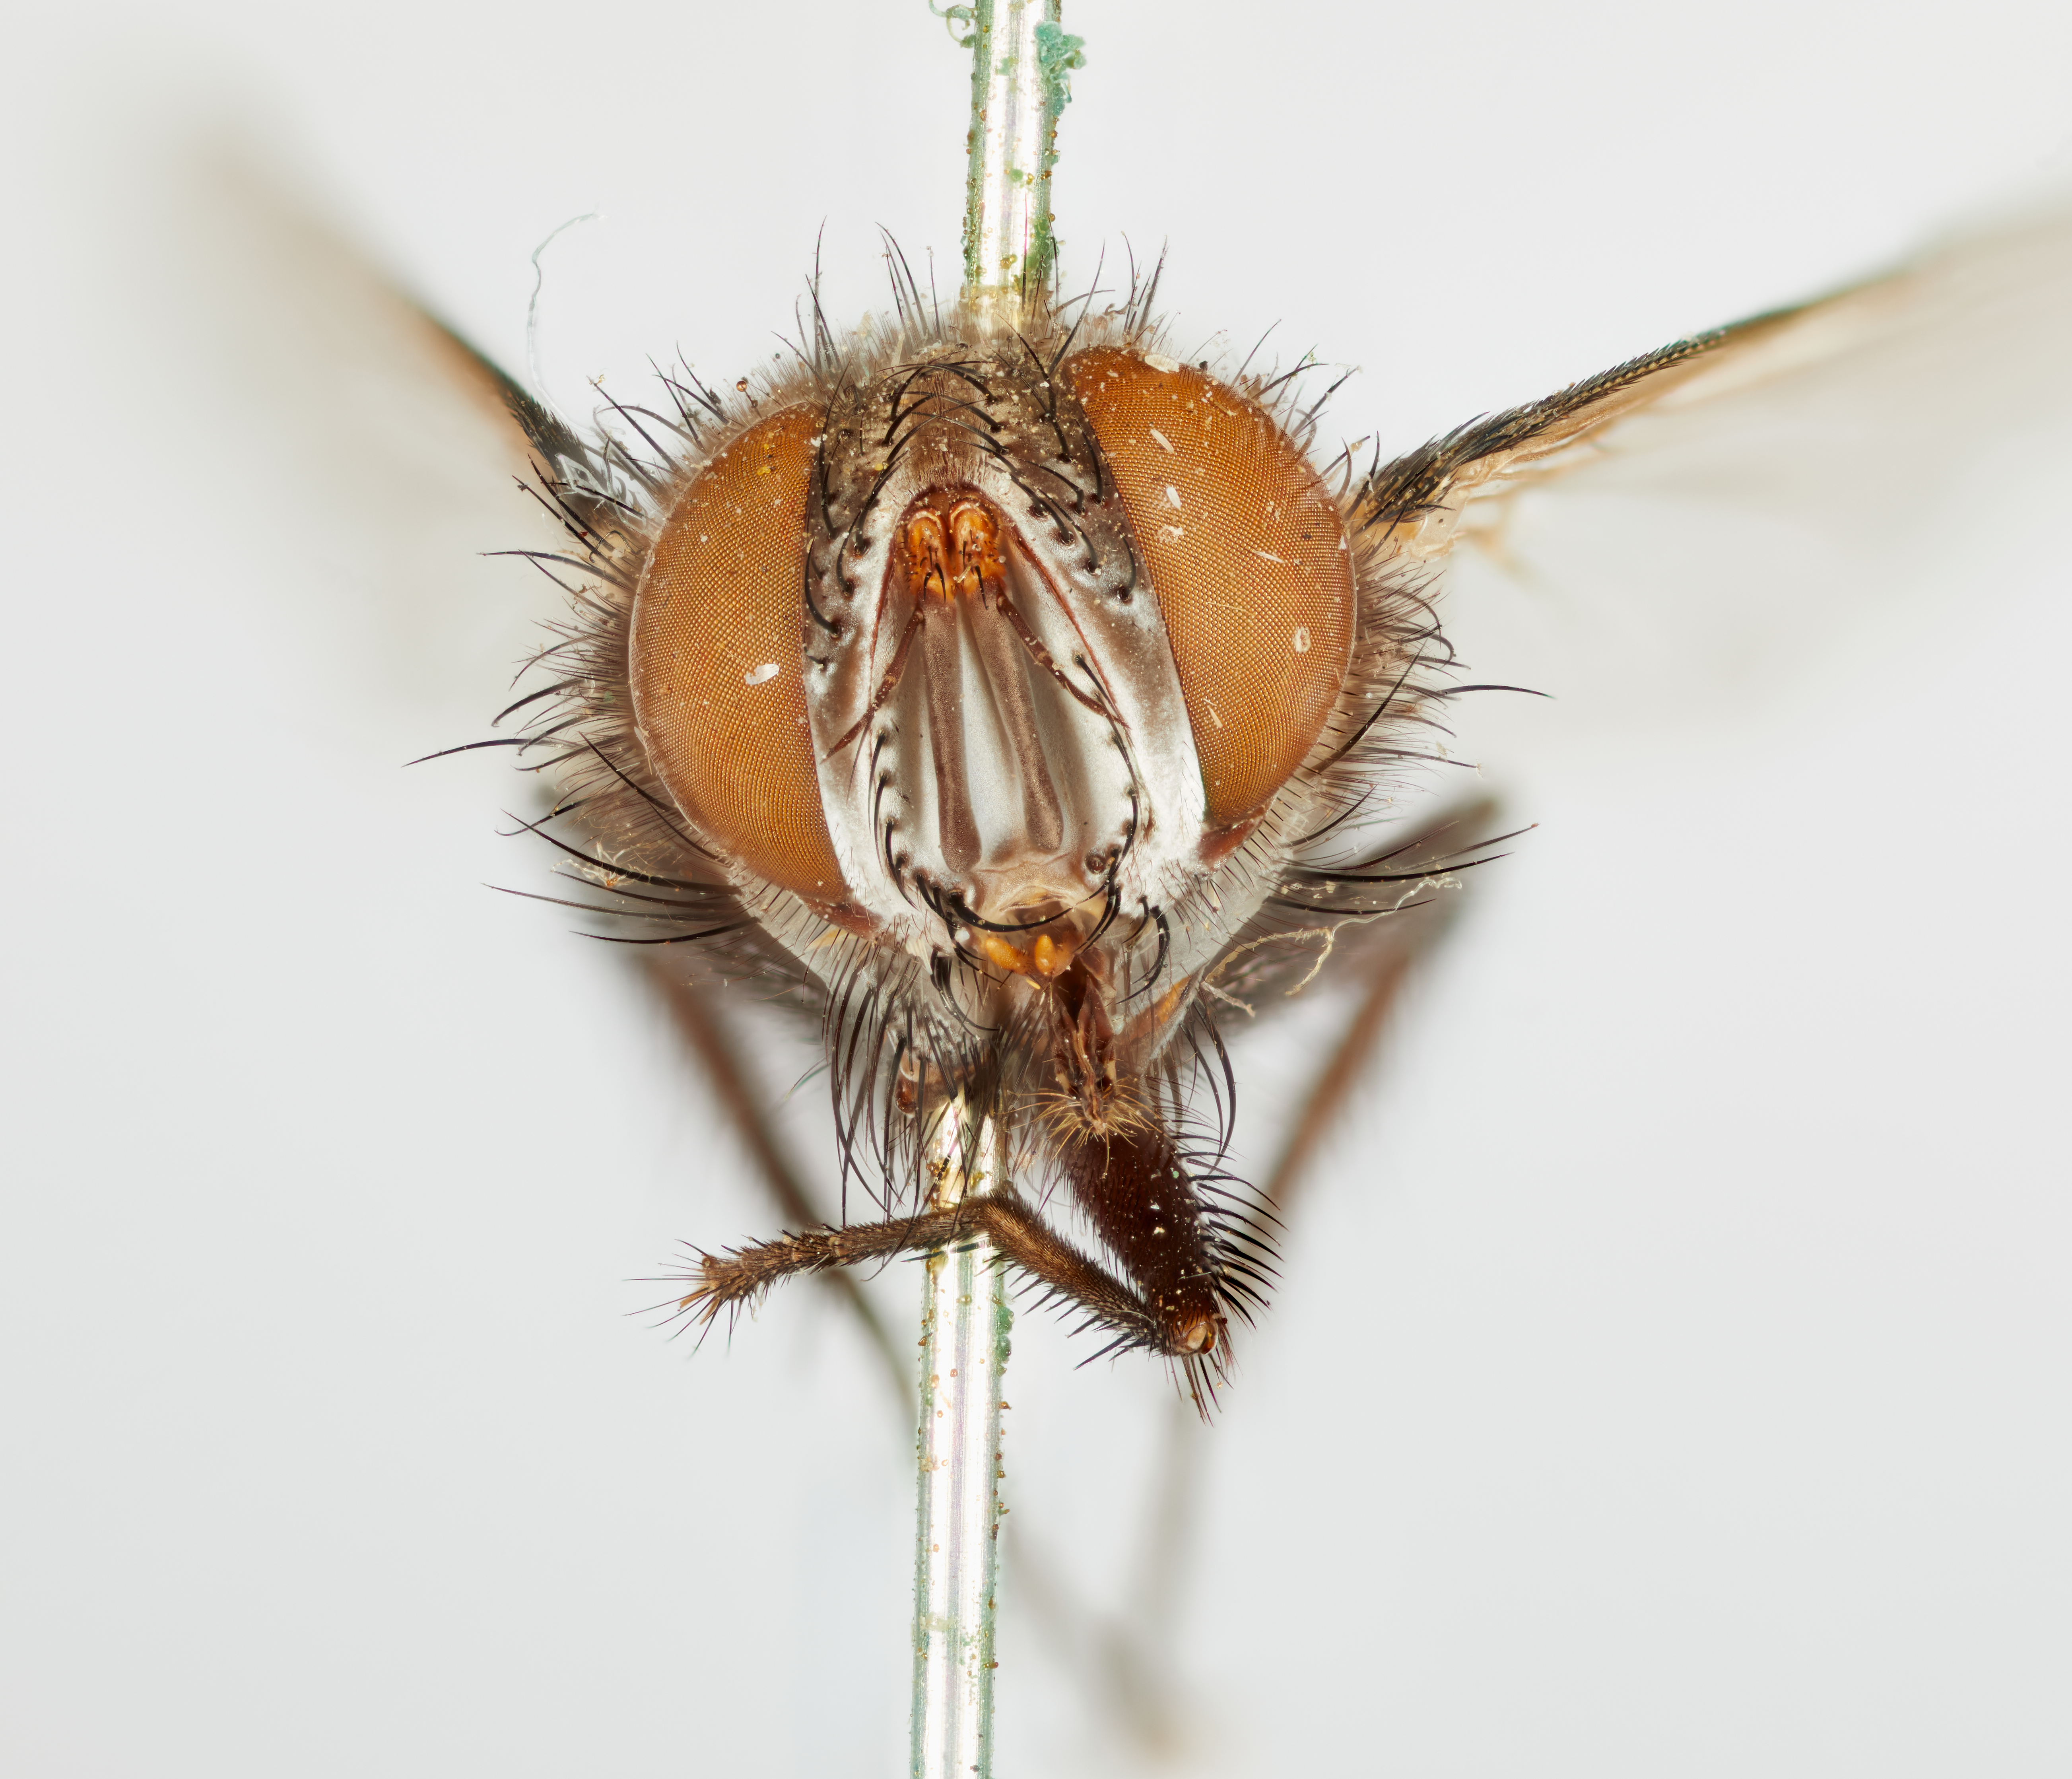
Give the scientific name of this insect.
Gaediopsis facialis
